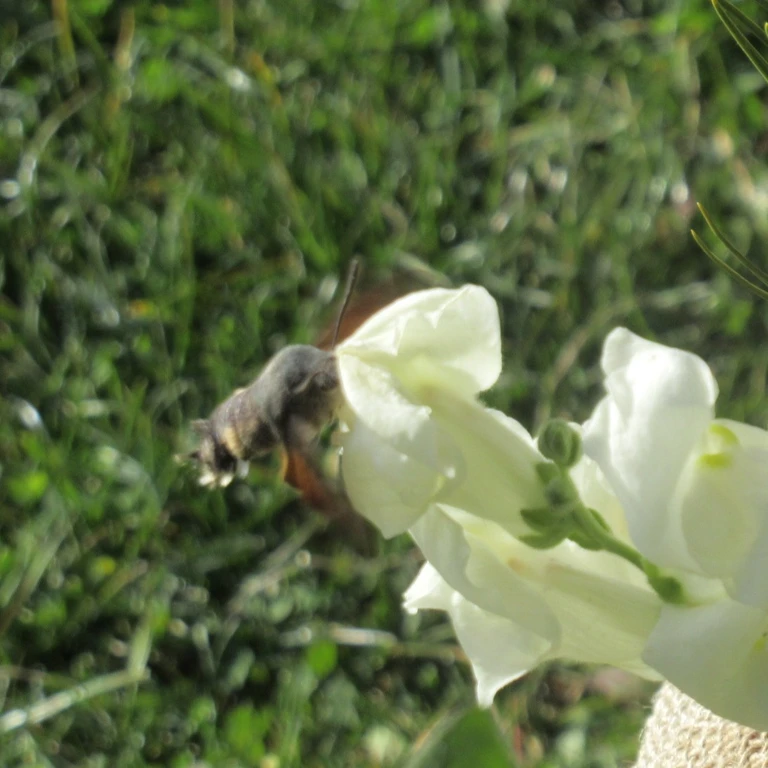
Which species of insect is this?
Macroglossum stellatarum
